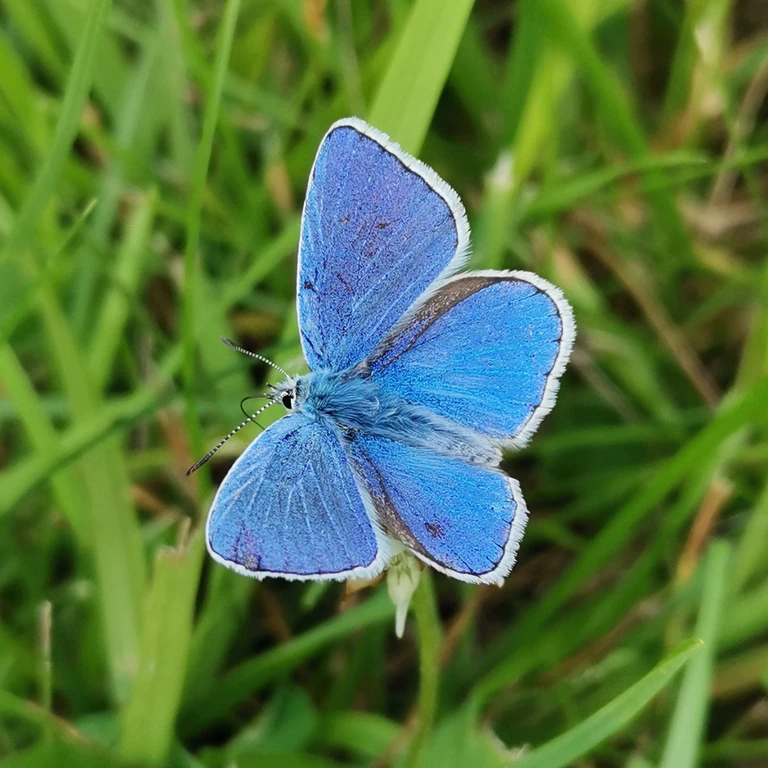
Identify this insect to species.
Lysandra bellargus
